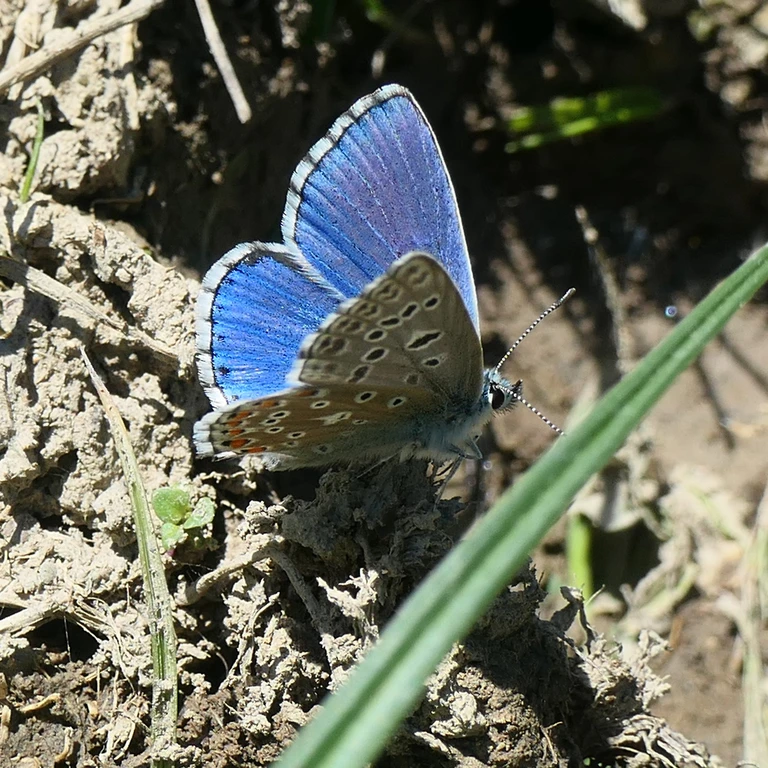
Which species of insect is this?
Lysandra bellargus
